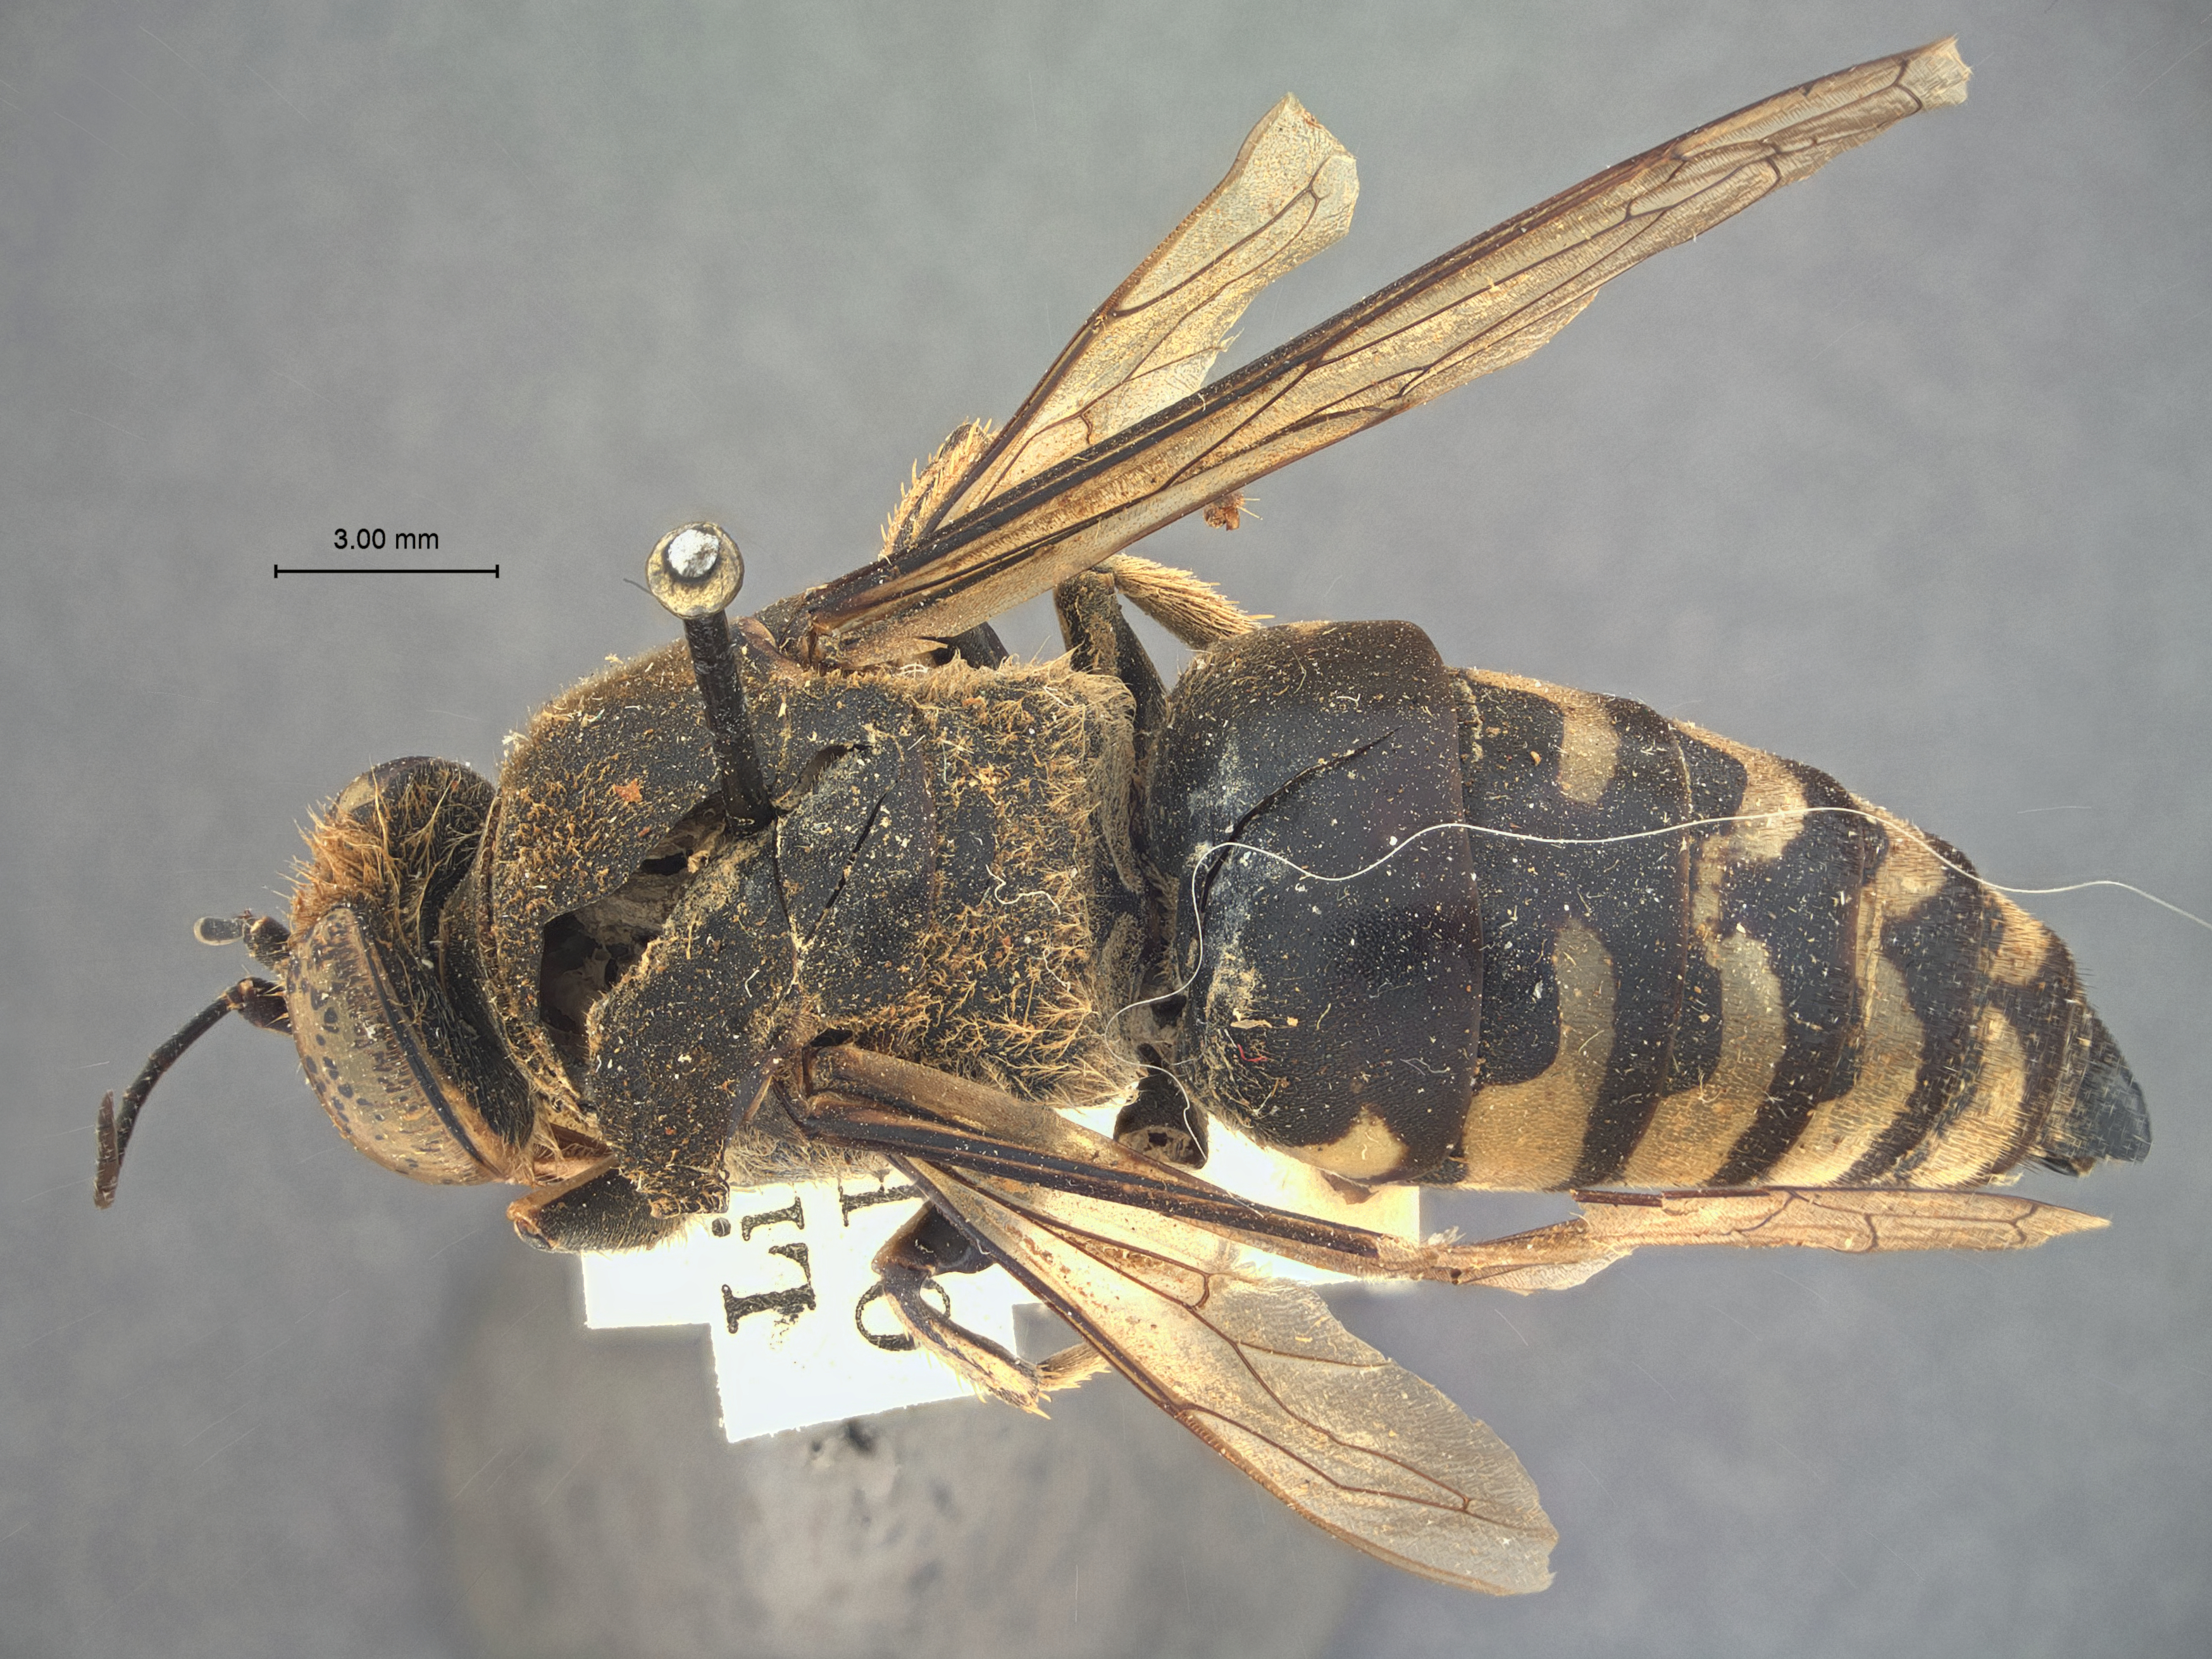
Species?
Bembix liberiensis
